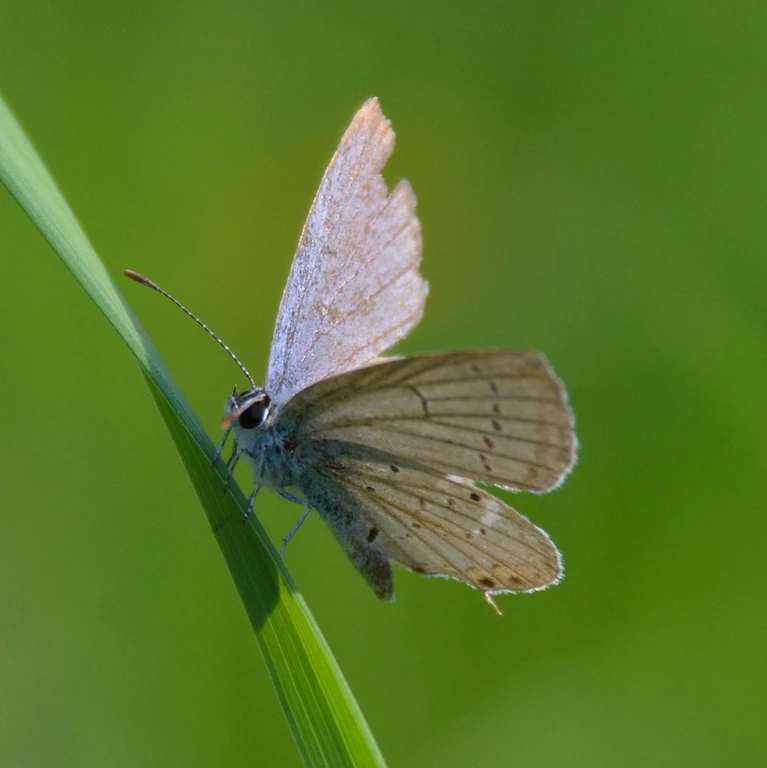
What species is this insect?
Cupido argiades (also Elkalyce argiades)
